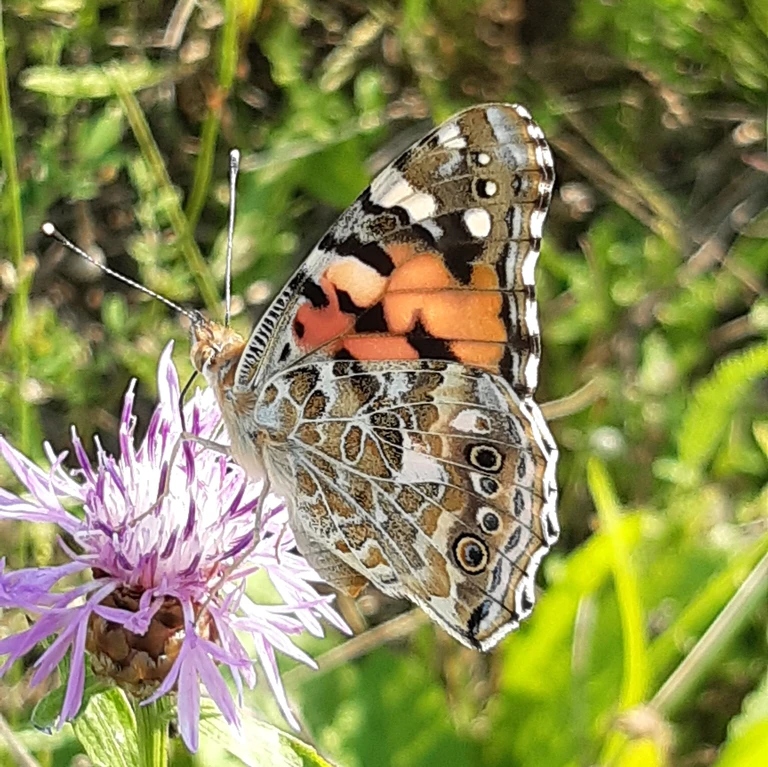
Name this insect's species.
Vanessa cardui
